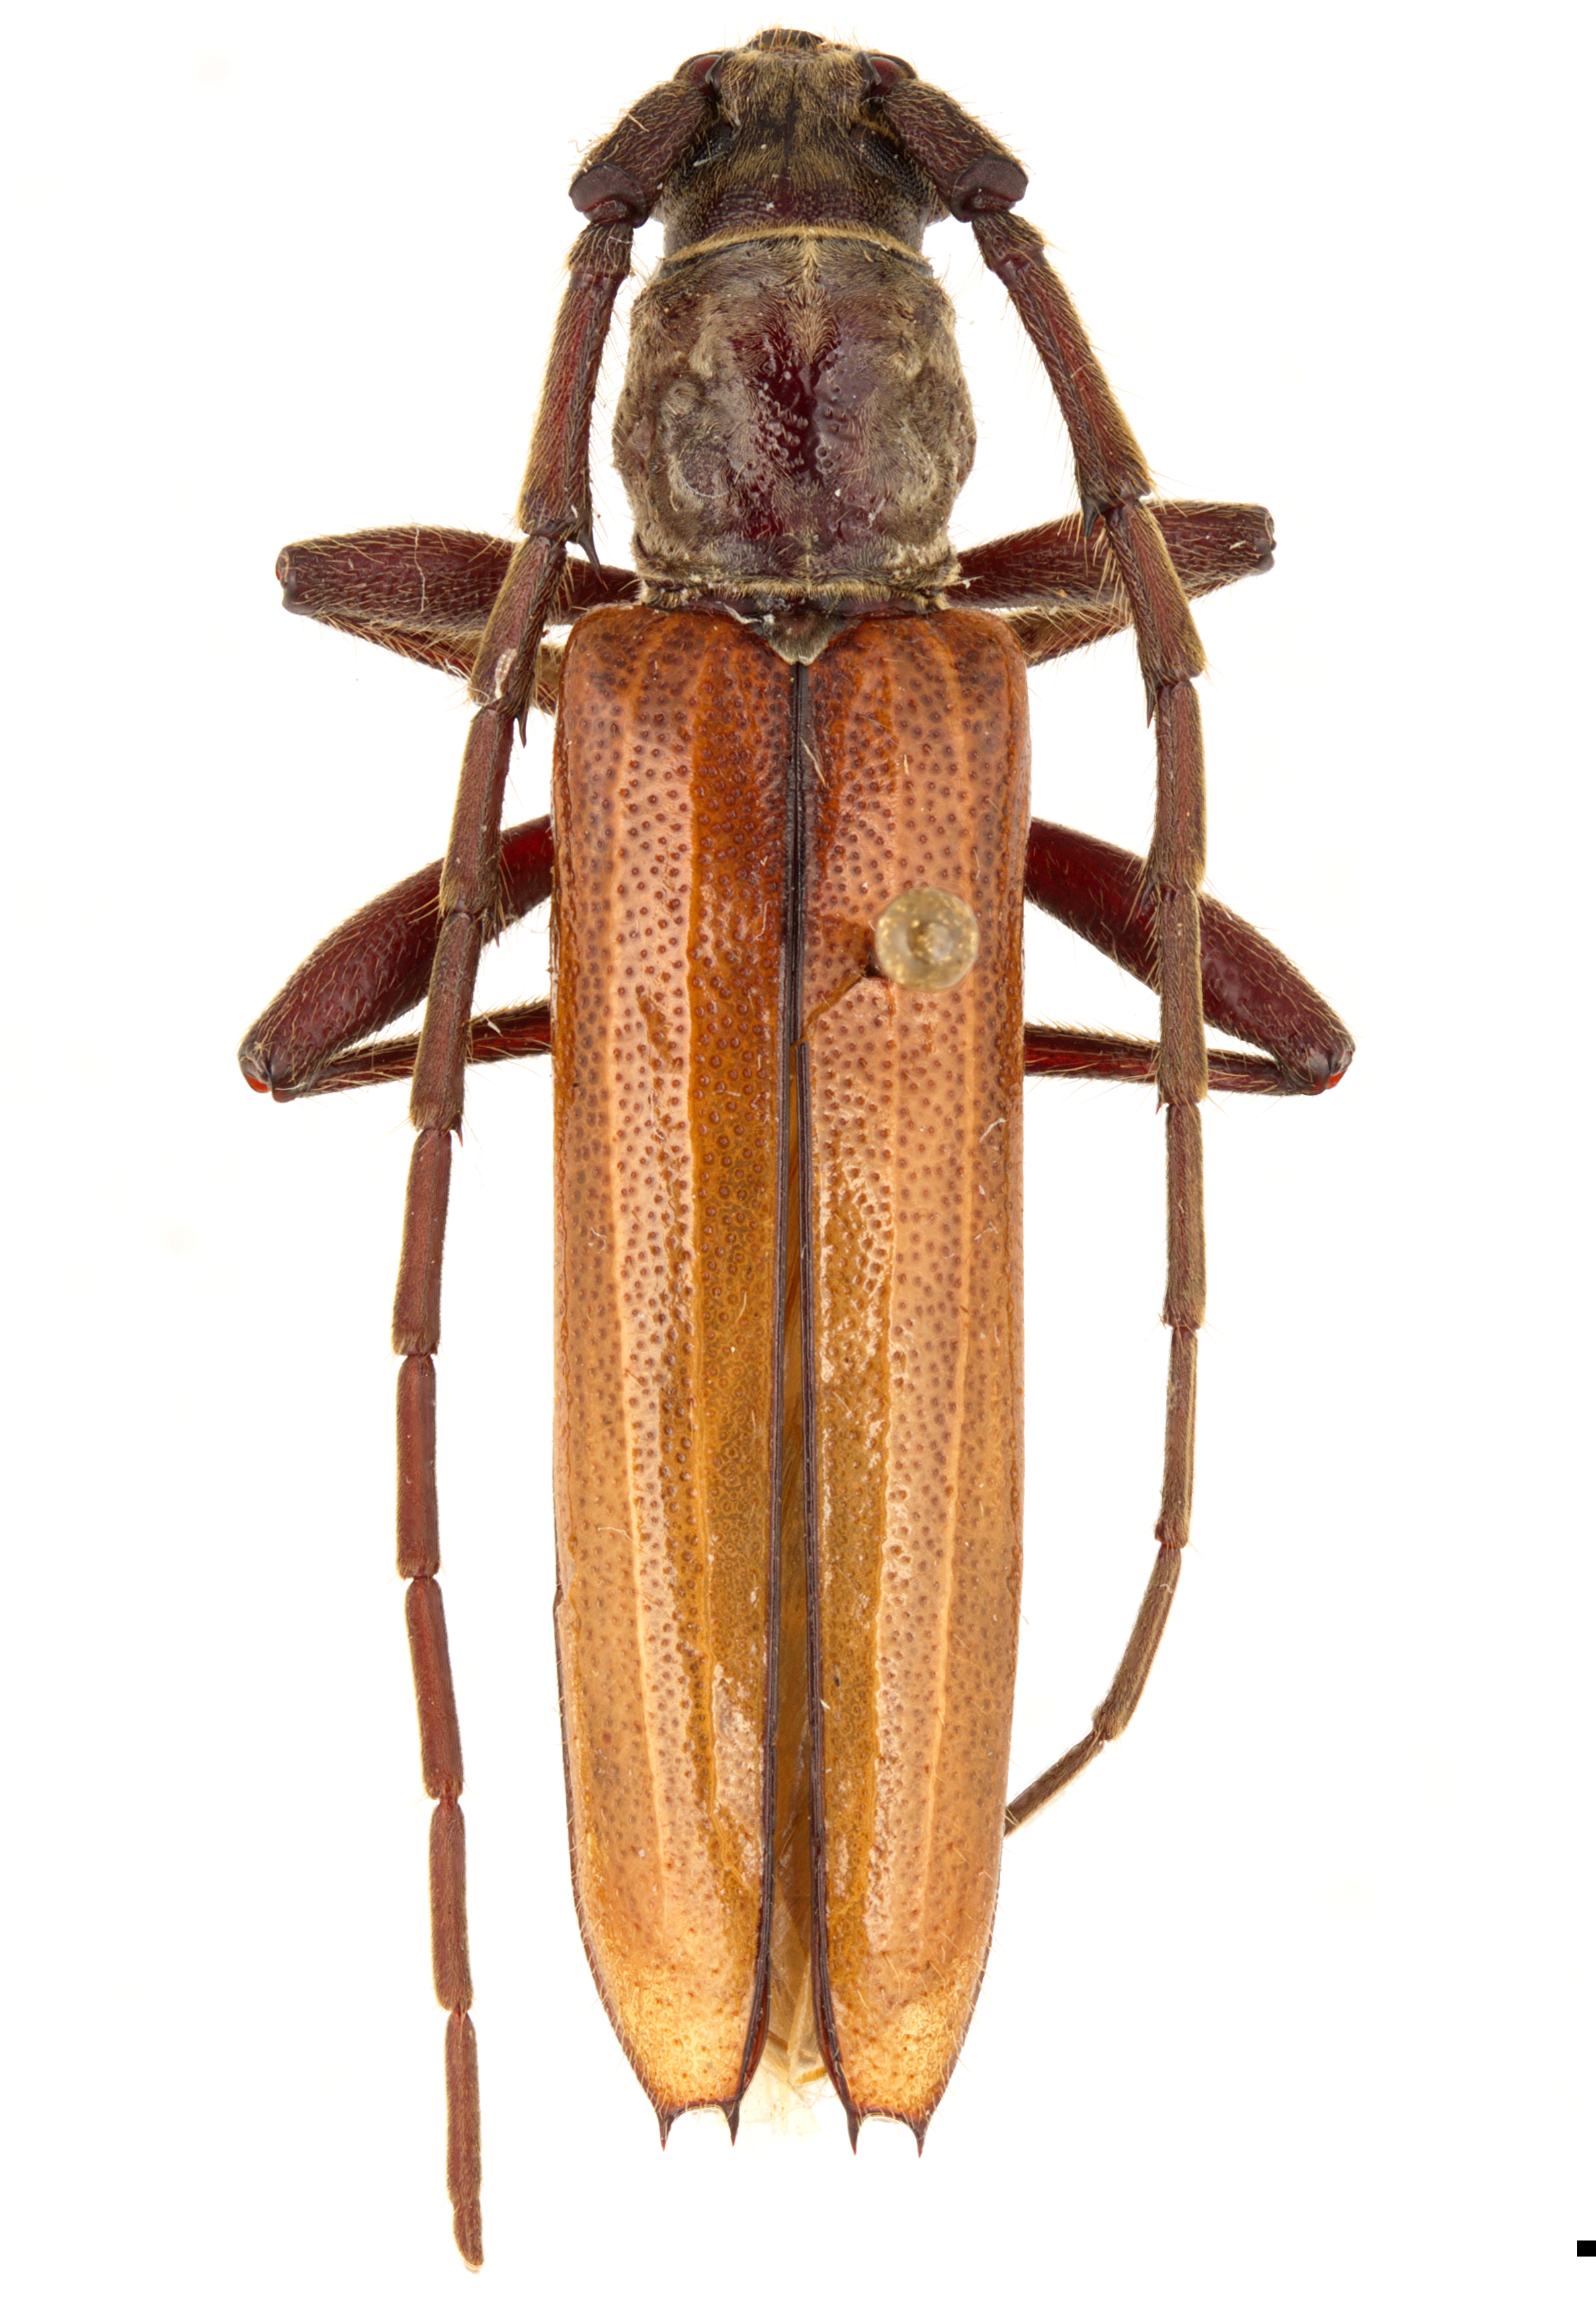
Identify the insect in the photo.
Meganeflus fulvipennis
